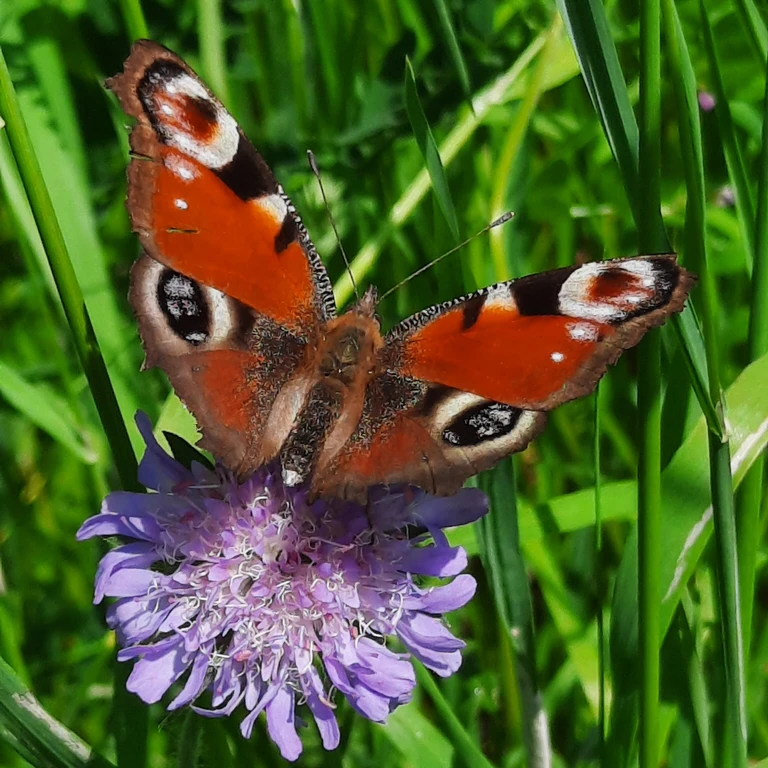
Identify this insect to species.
Aglais io
